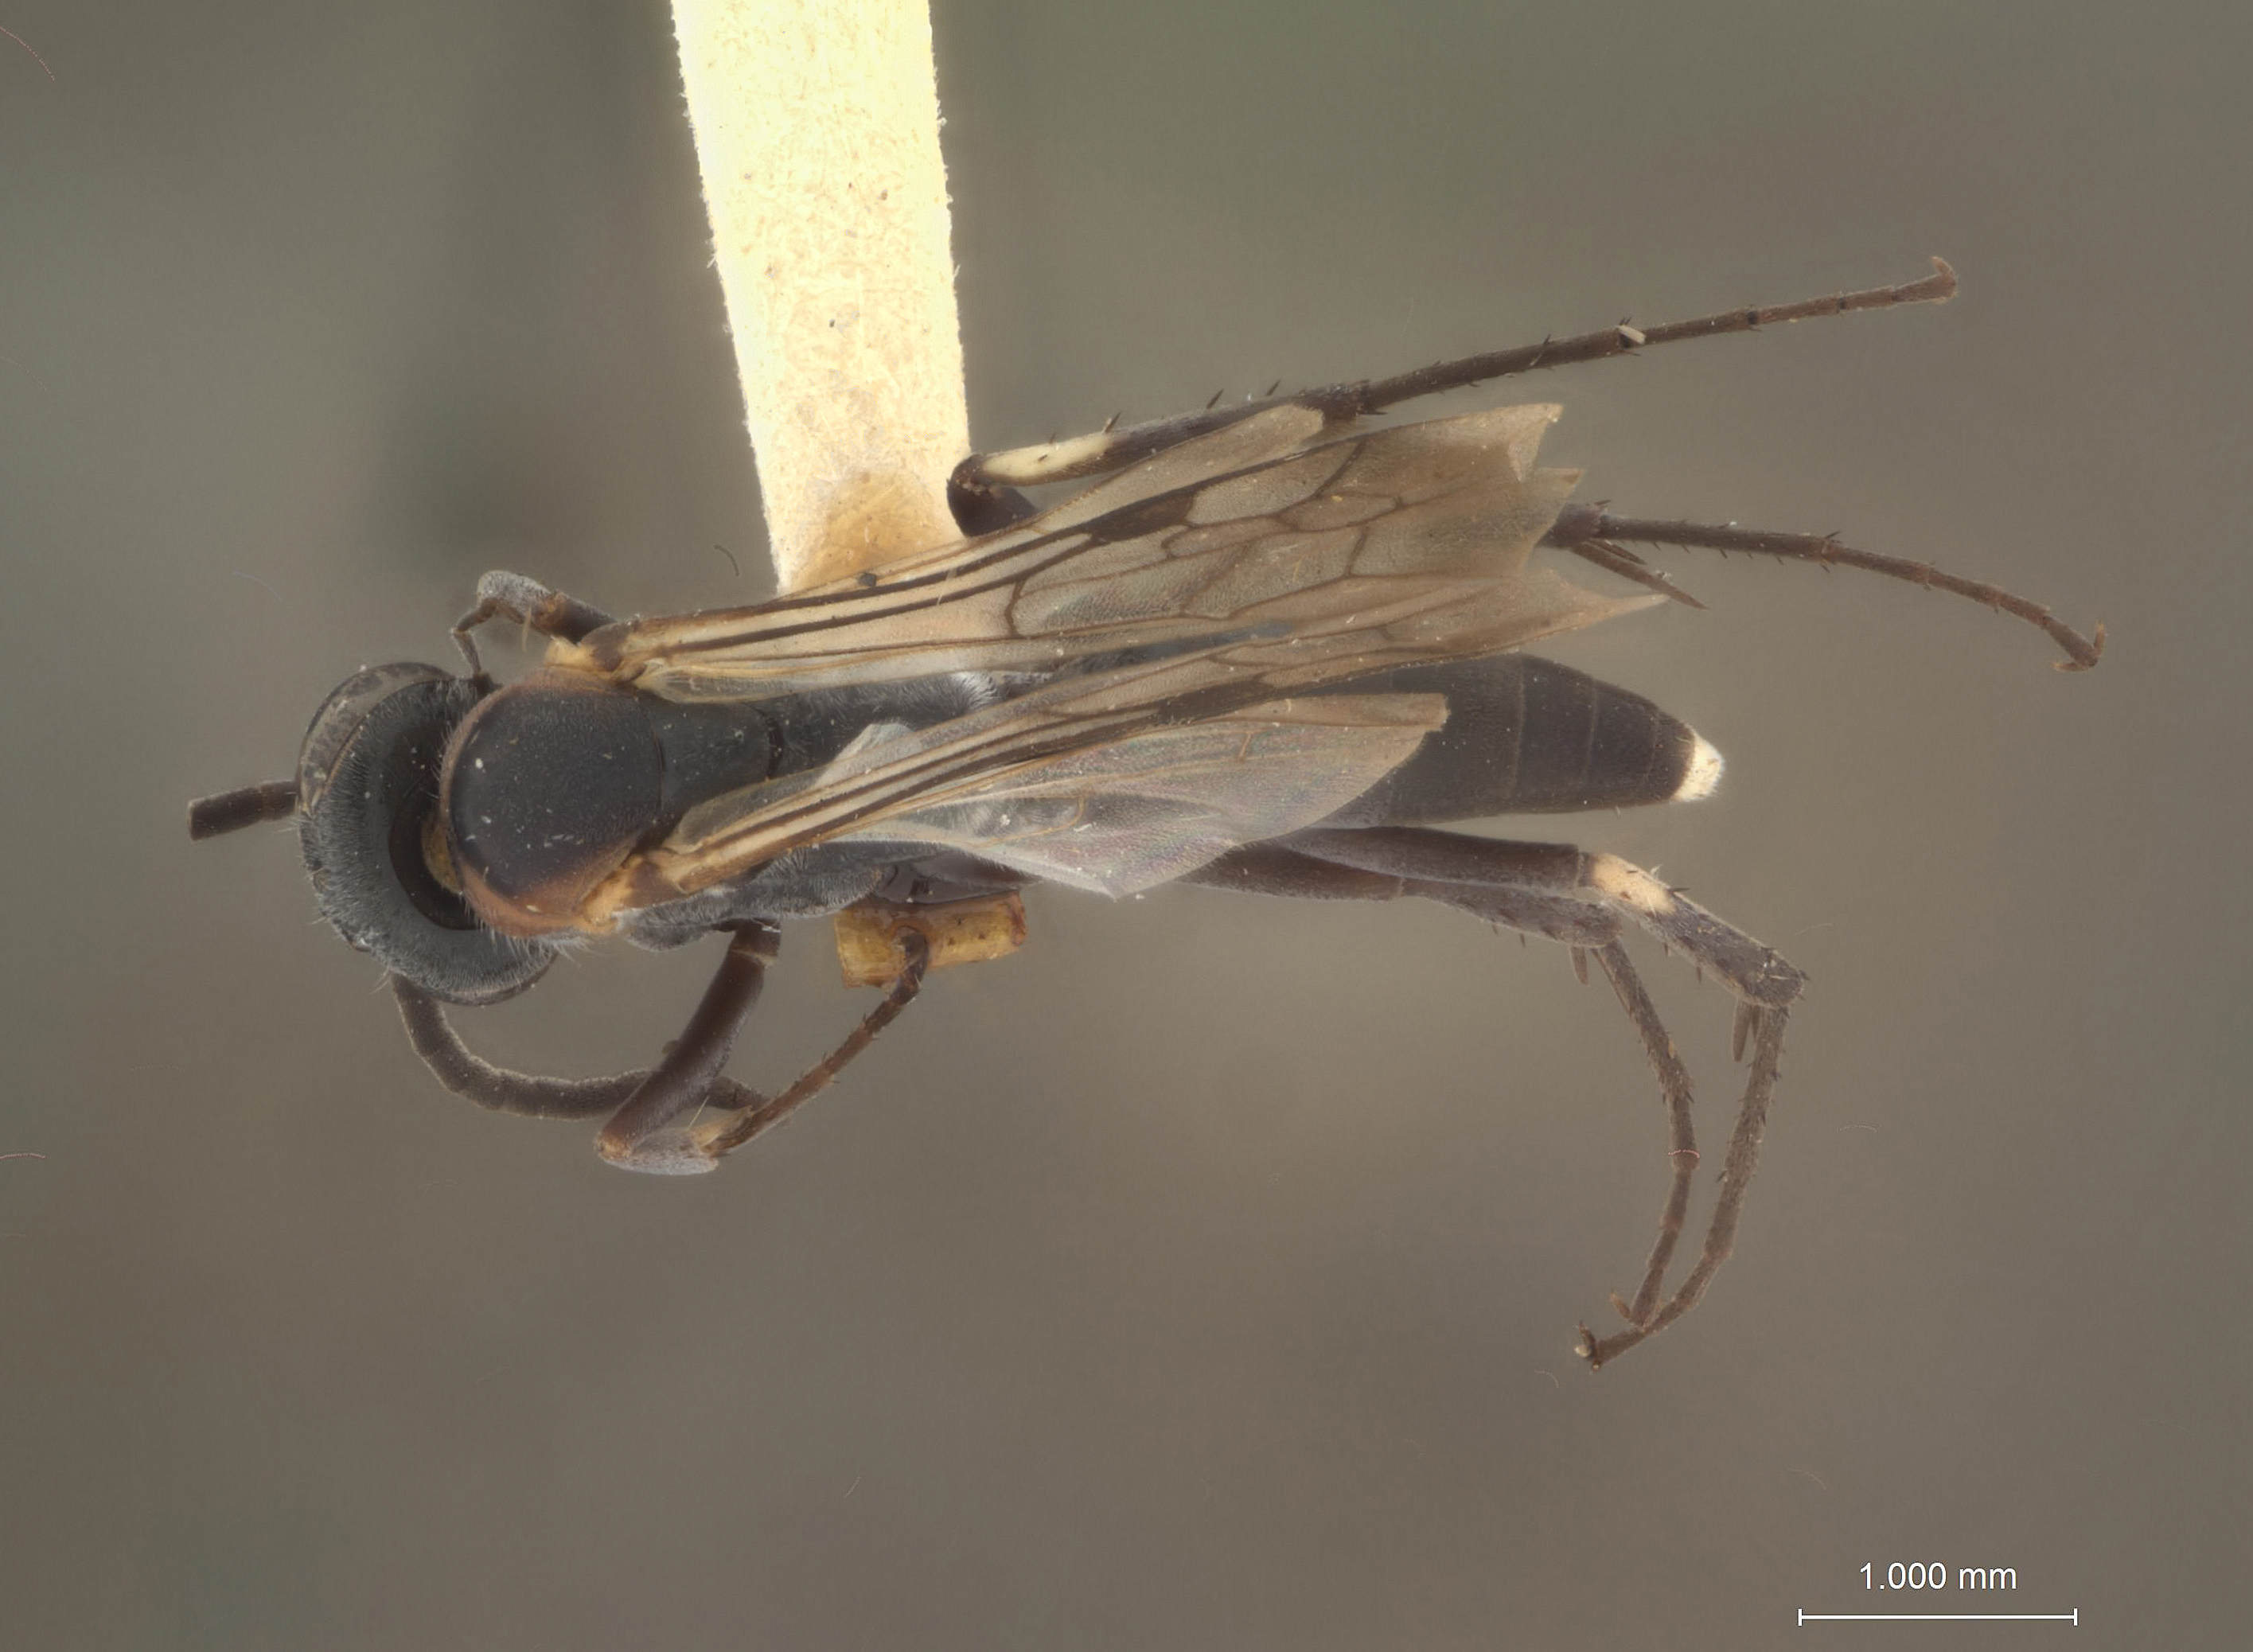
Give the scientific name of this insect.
Gymnochares orbitalis
